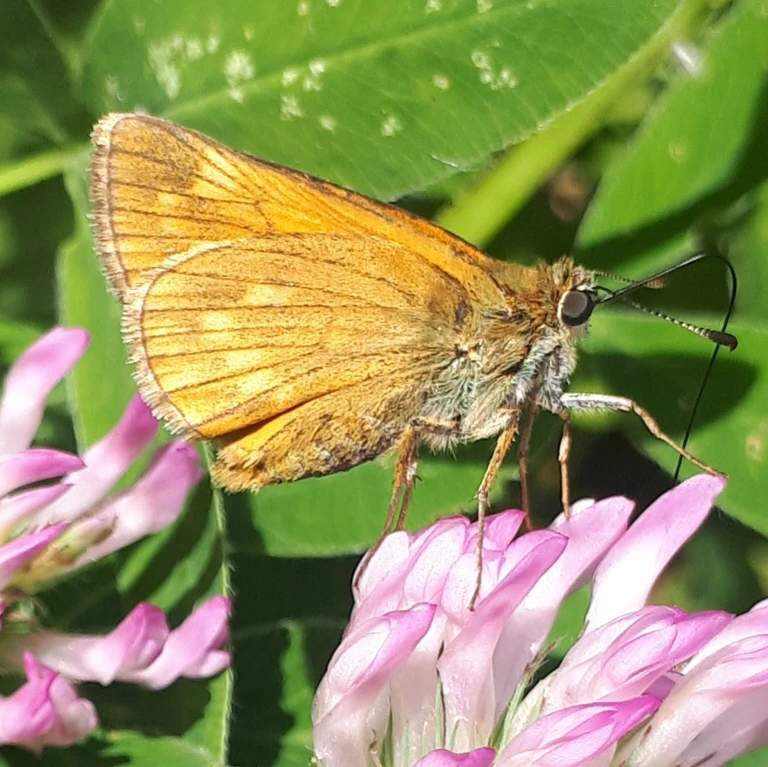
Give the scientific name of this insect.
Ochlodes sylvanus (also Ochlodes venata)
